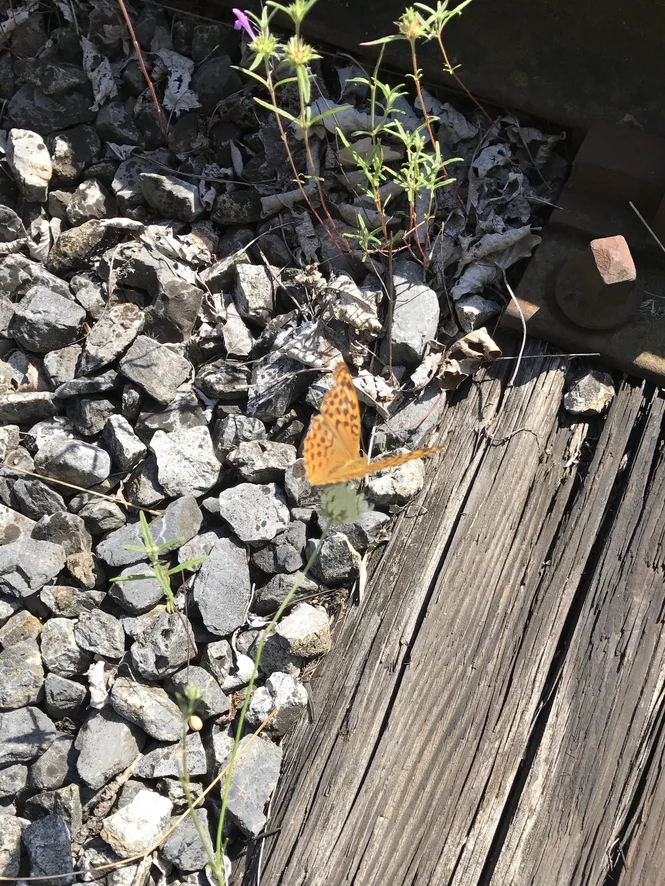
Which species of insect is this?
Argynnis paphia
